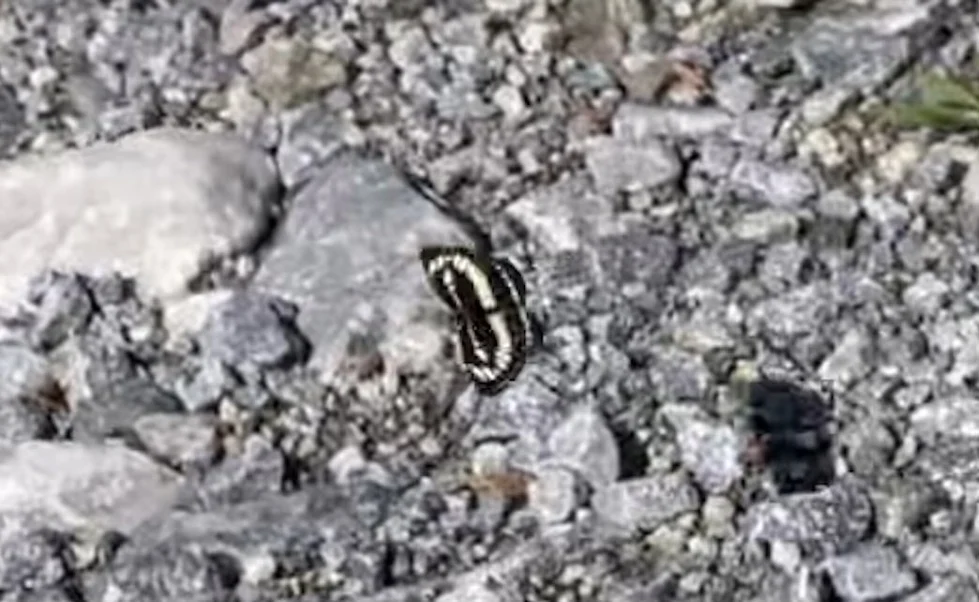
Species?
Neptis sappho
